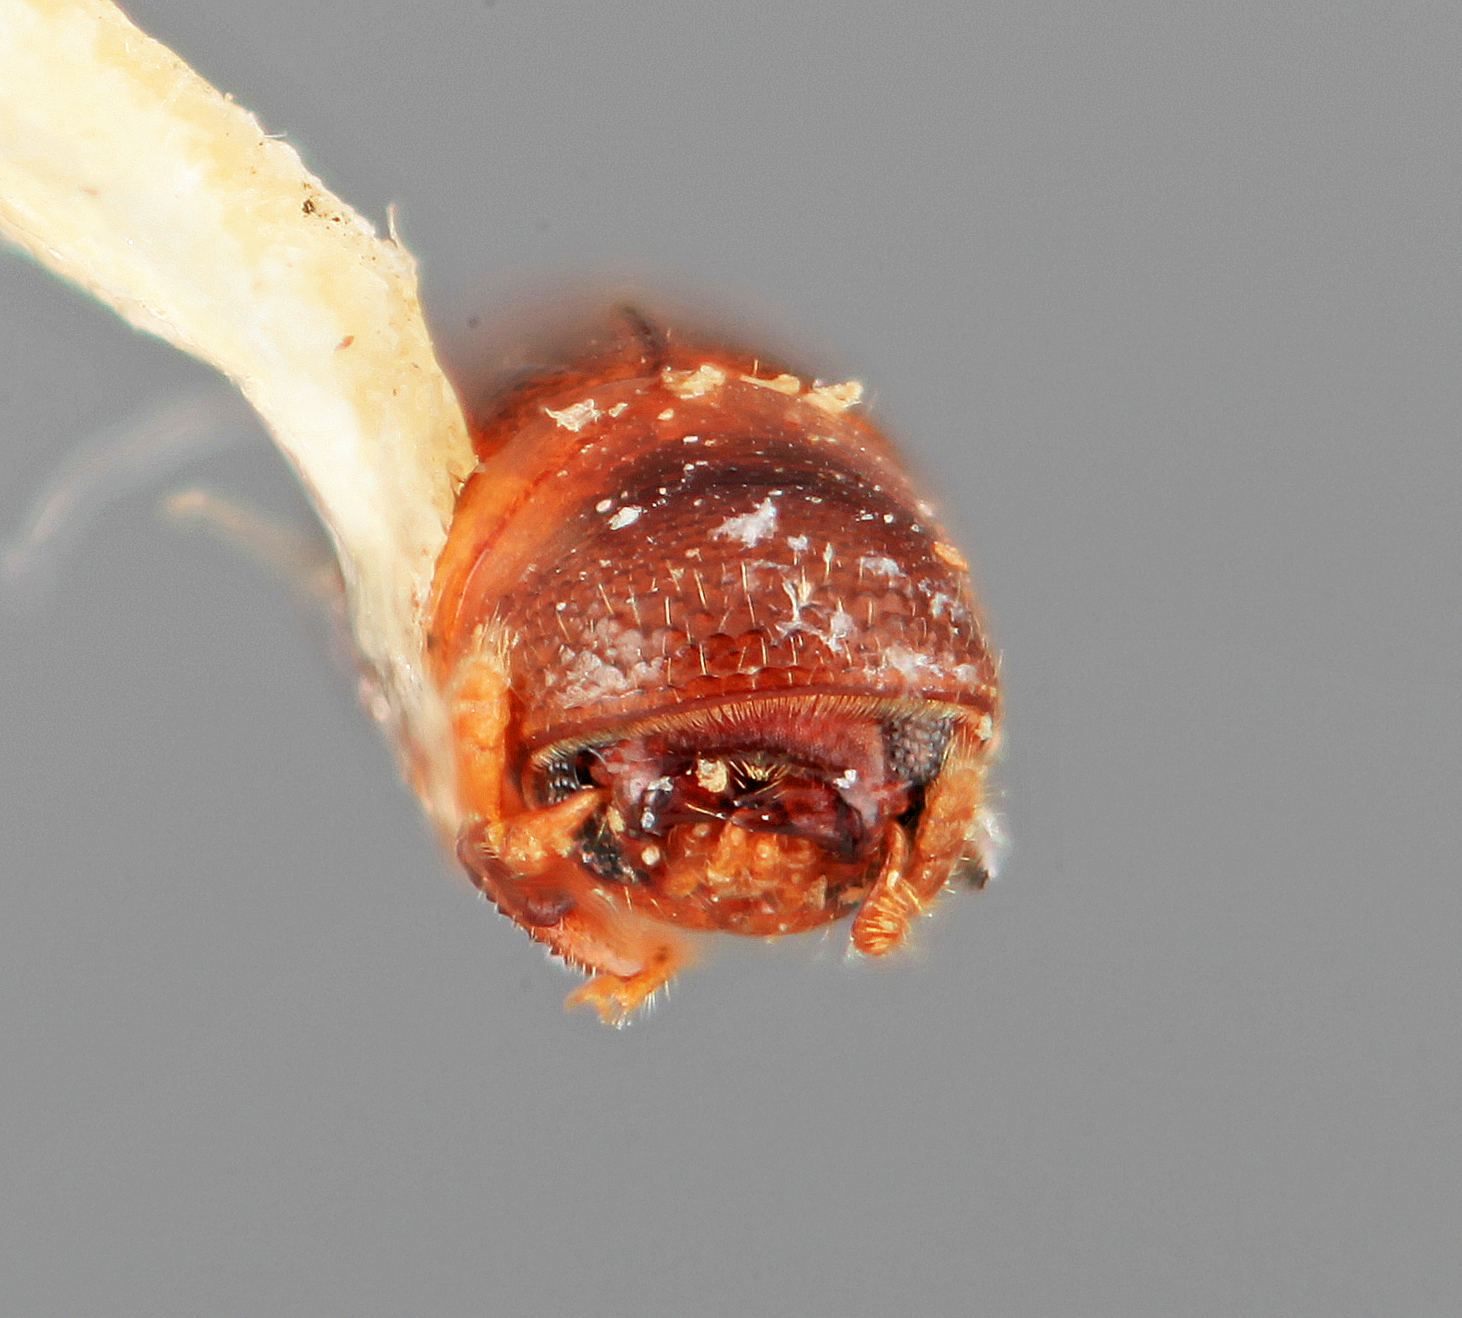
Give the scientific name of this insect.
Monarthrum septulosum
